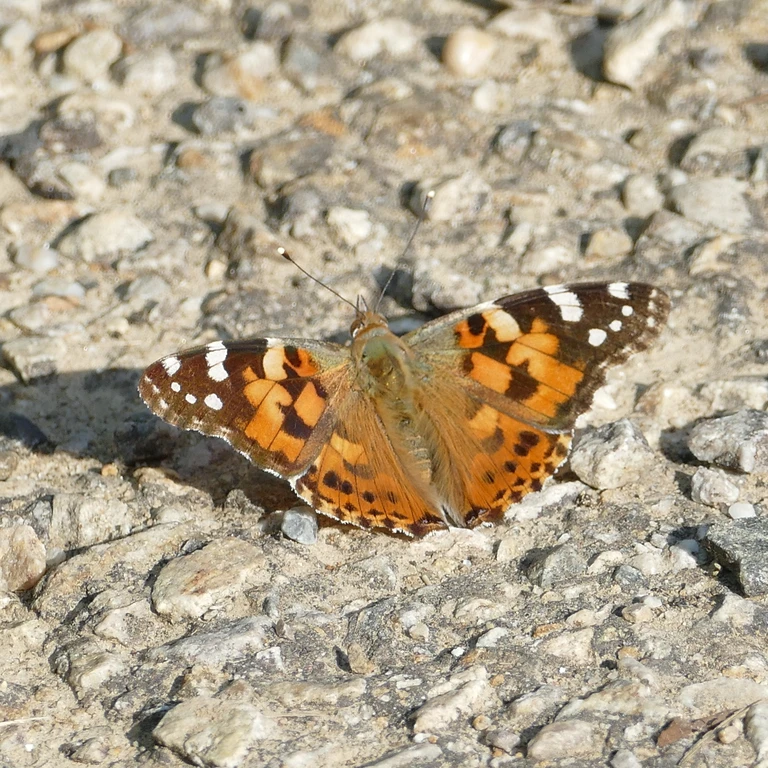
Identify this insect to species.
Vanessa cardui
